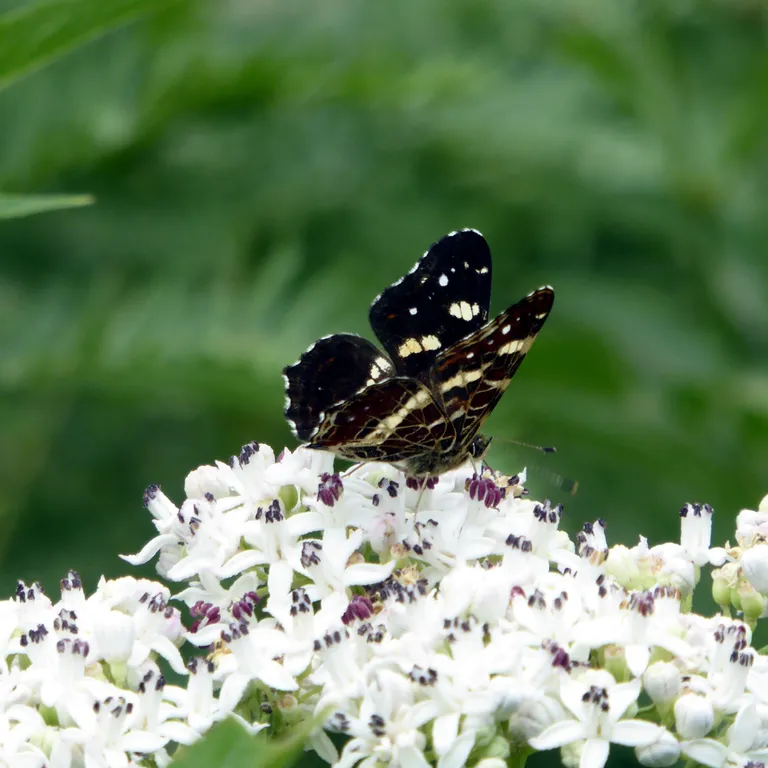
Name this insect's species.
Araschnia levana
